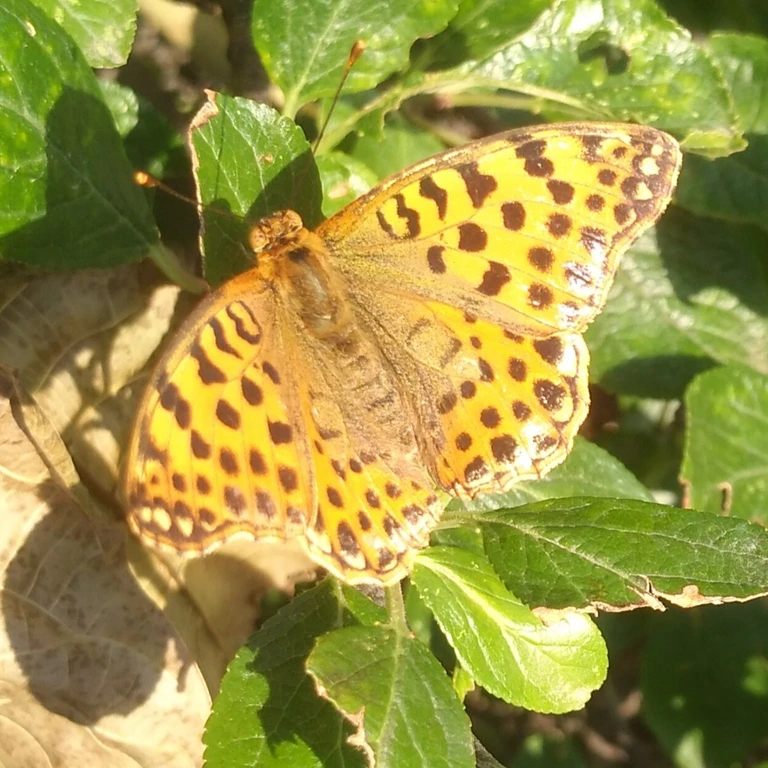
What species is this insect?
Issoria lathonia
